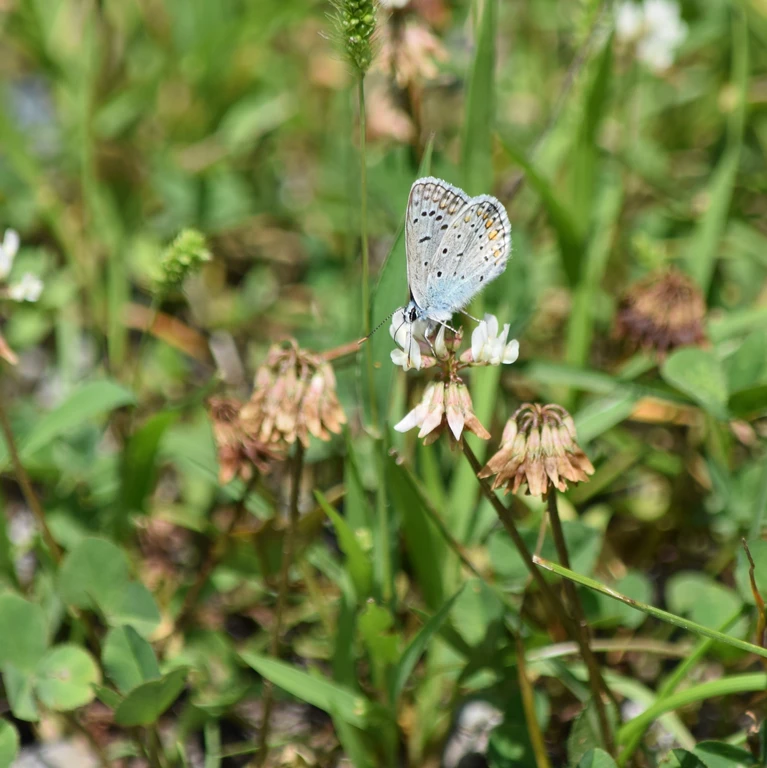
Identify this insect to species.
Polyommatus icarus
